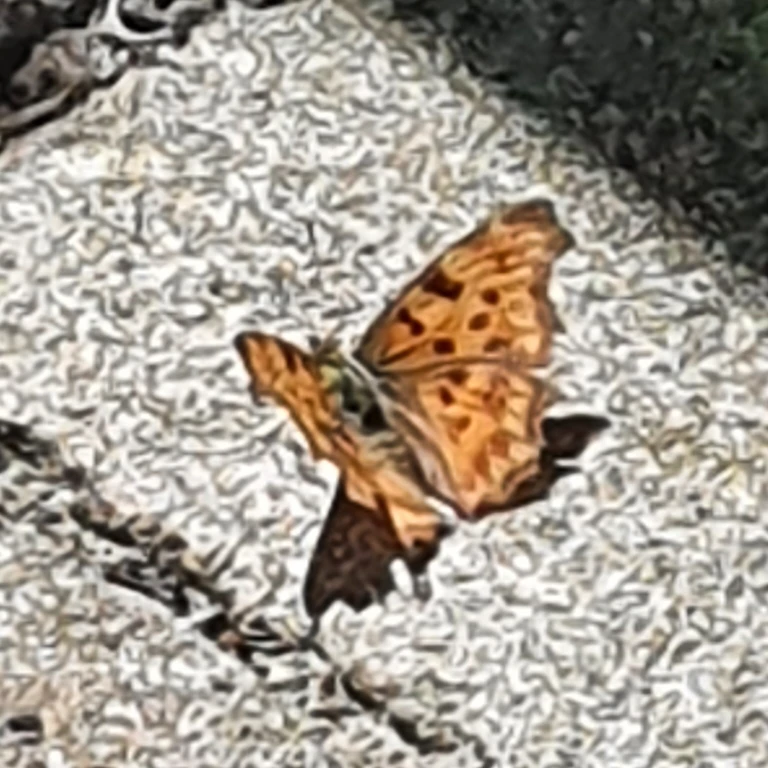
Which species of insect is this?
Polygonia c-album
